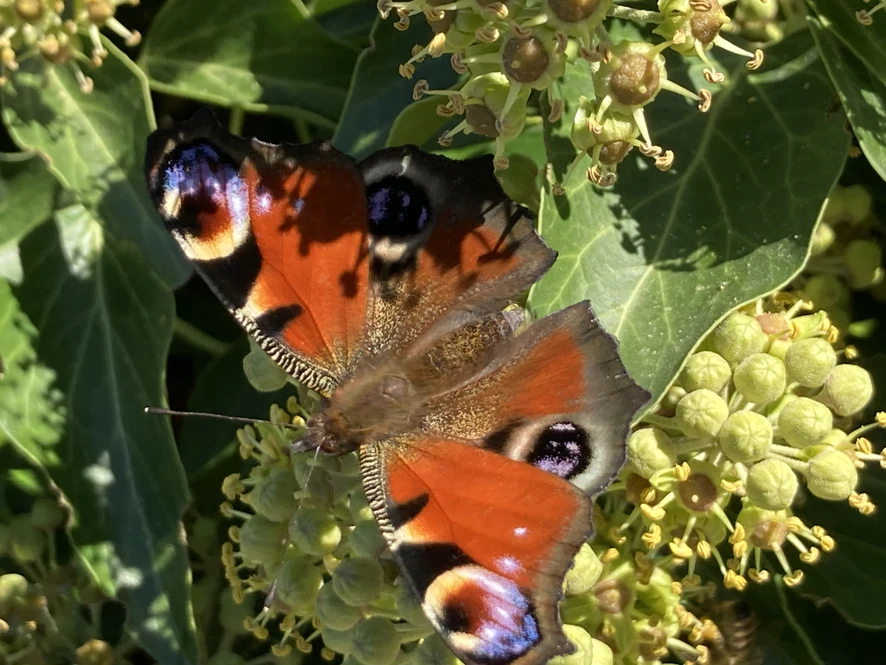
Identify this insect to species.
Aglais io
